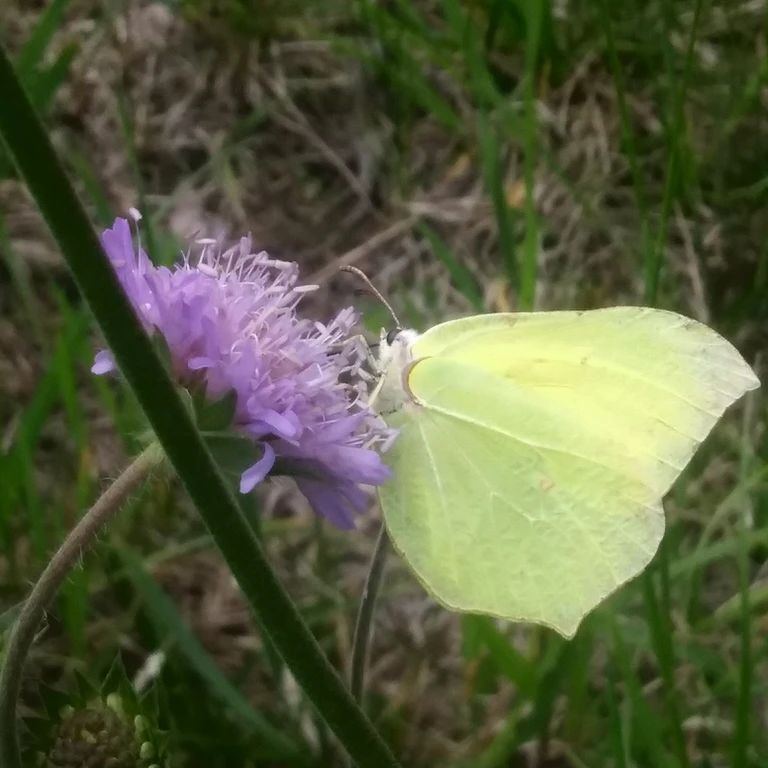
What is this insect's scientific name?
Gonepteryx rhamni
